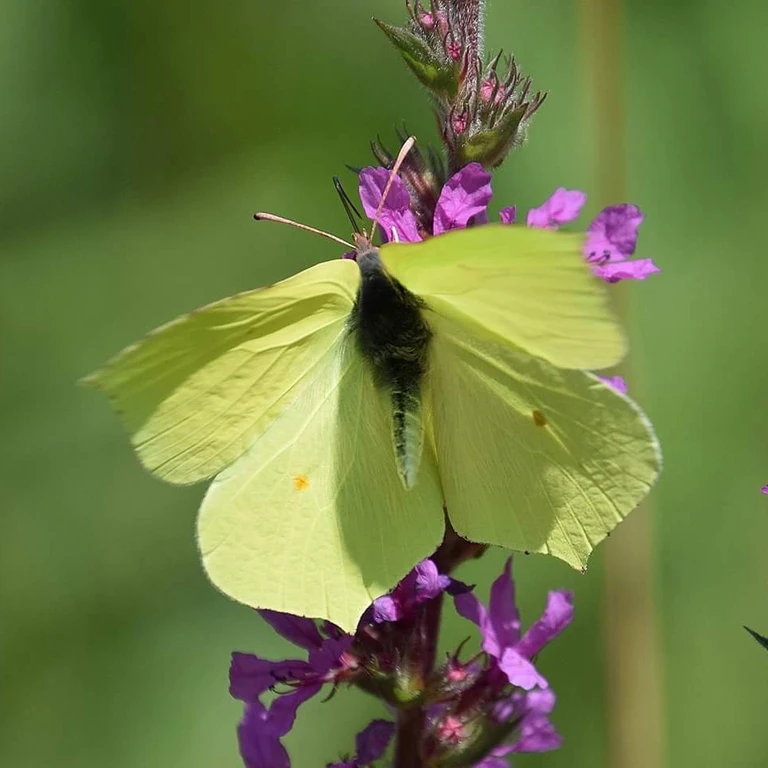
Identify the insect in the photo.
Gonepteryx rhamni
